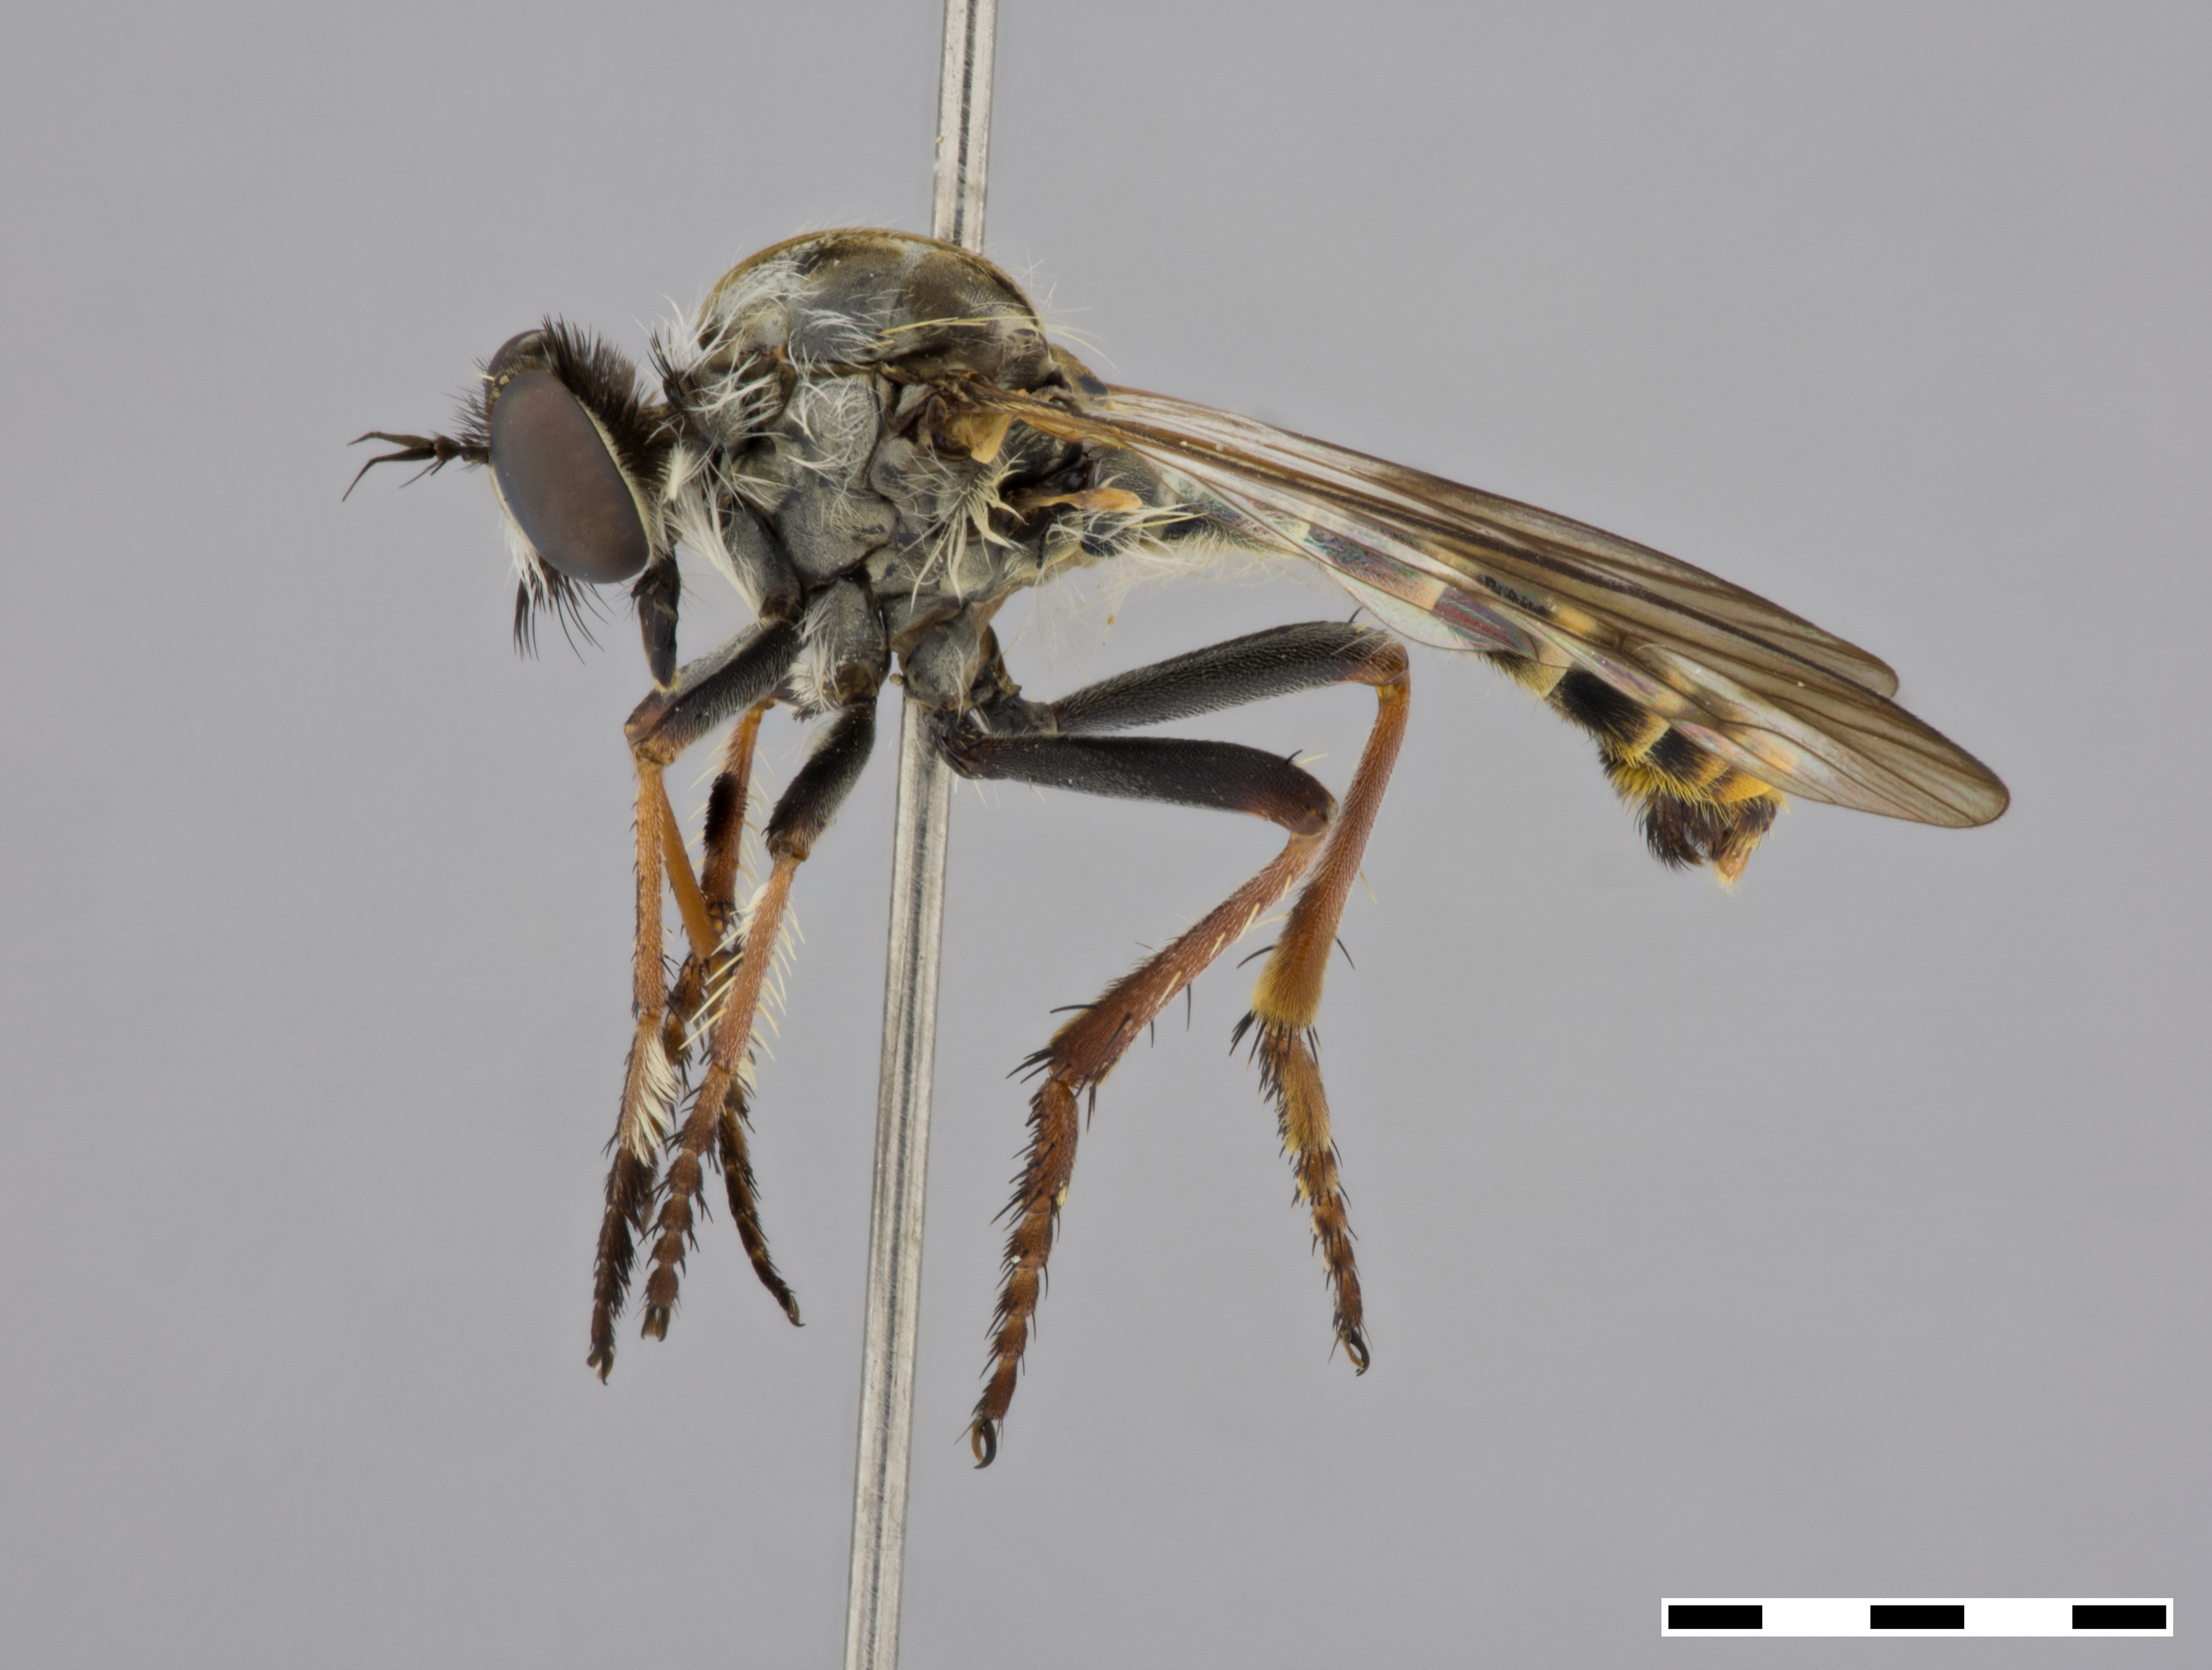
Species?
Heteropogon dorothyae
